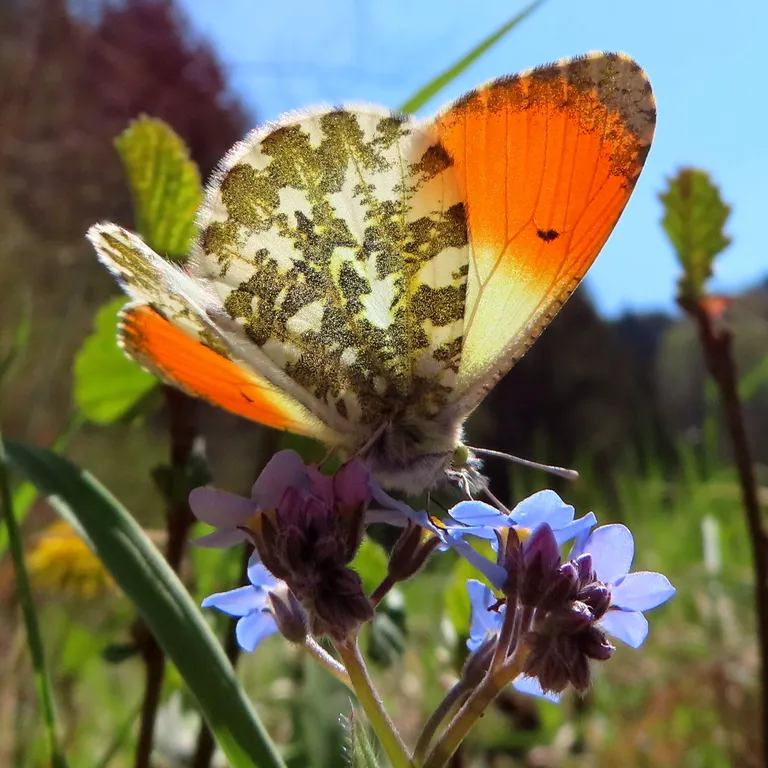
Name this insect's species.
Anthocharis cardamines
